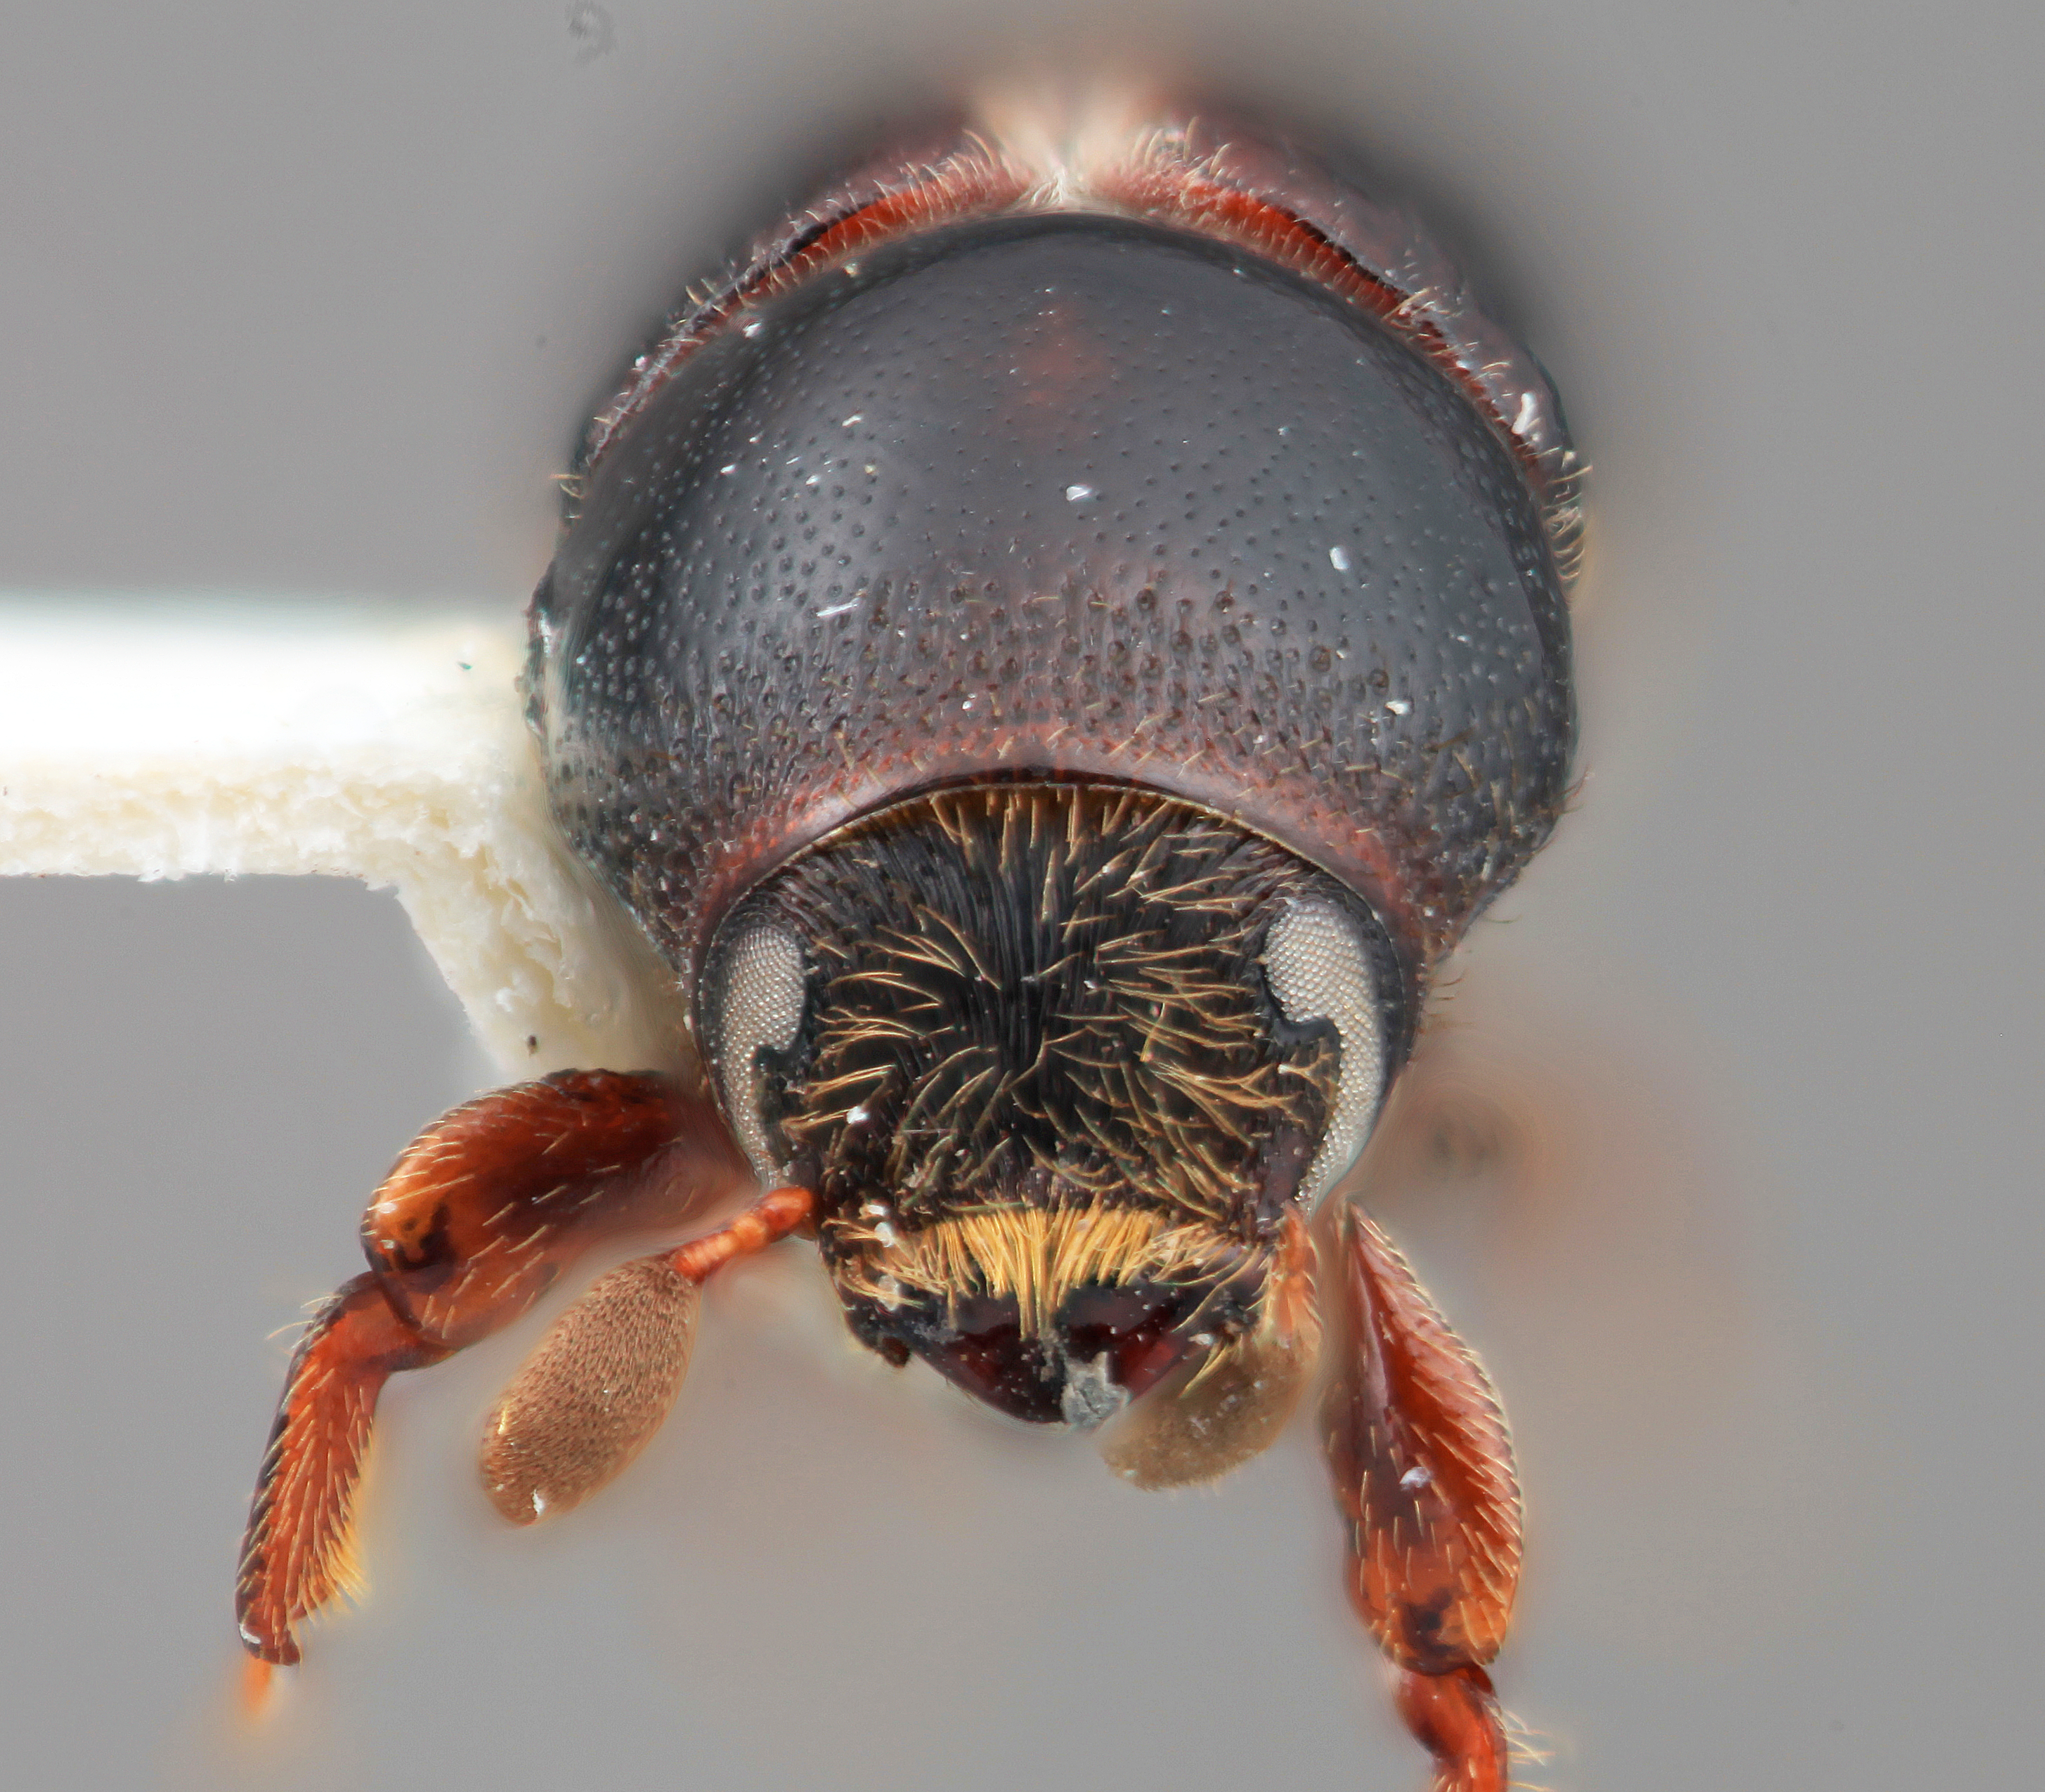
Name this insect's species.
Scolytus nodatus
